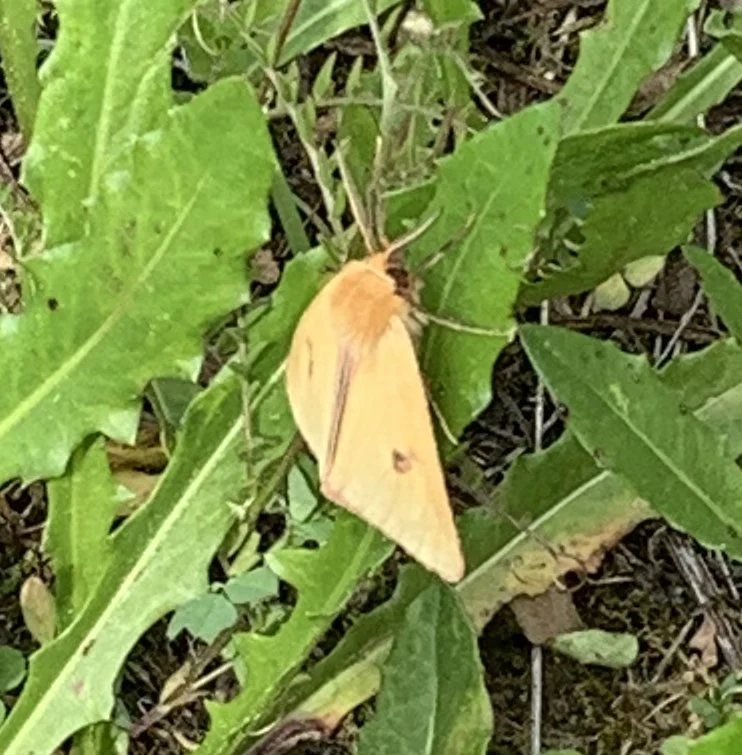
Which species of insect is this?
Diacrisia sannio
